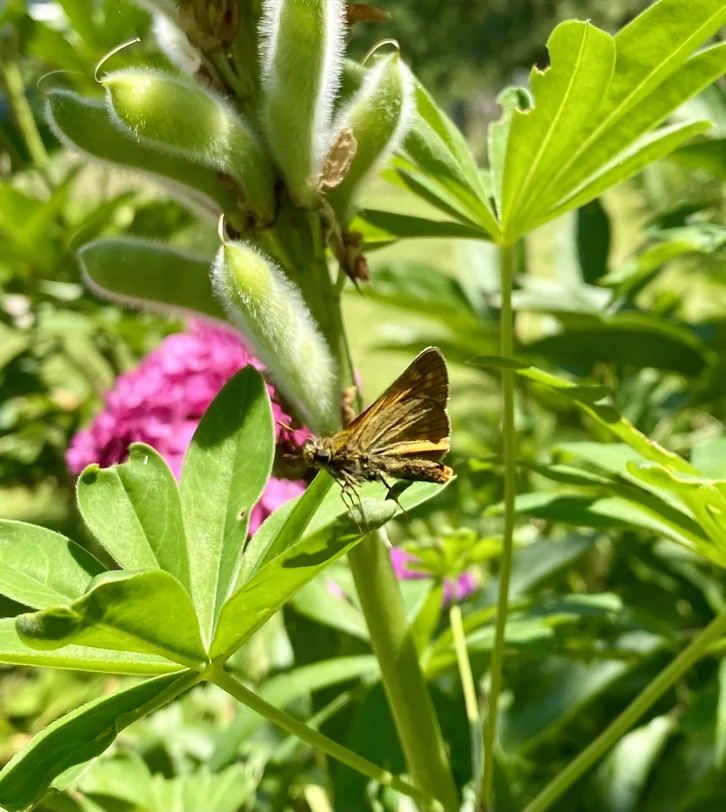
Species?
Ochlodes sylvanus (also Ochlodes venata)
